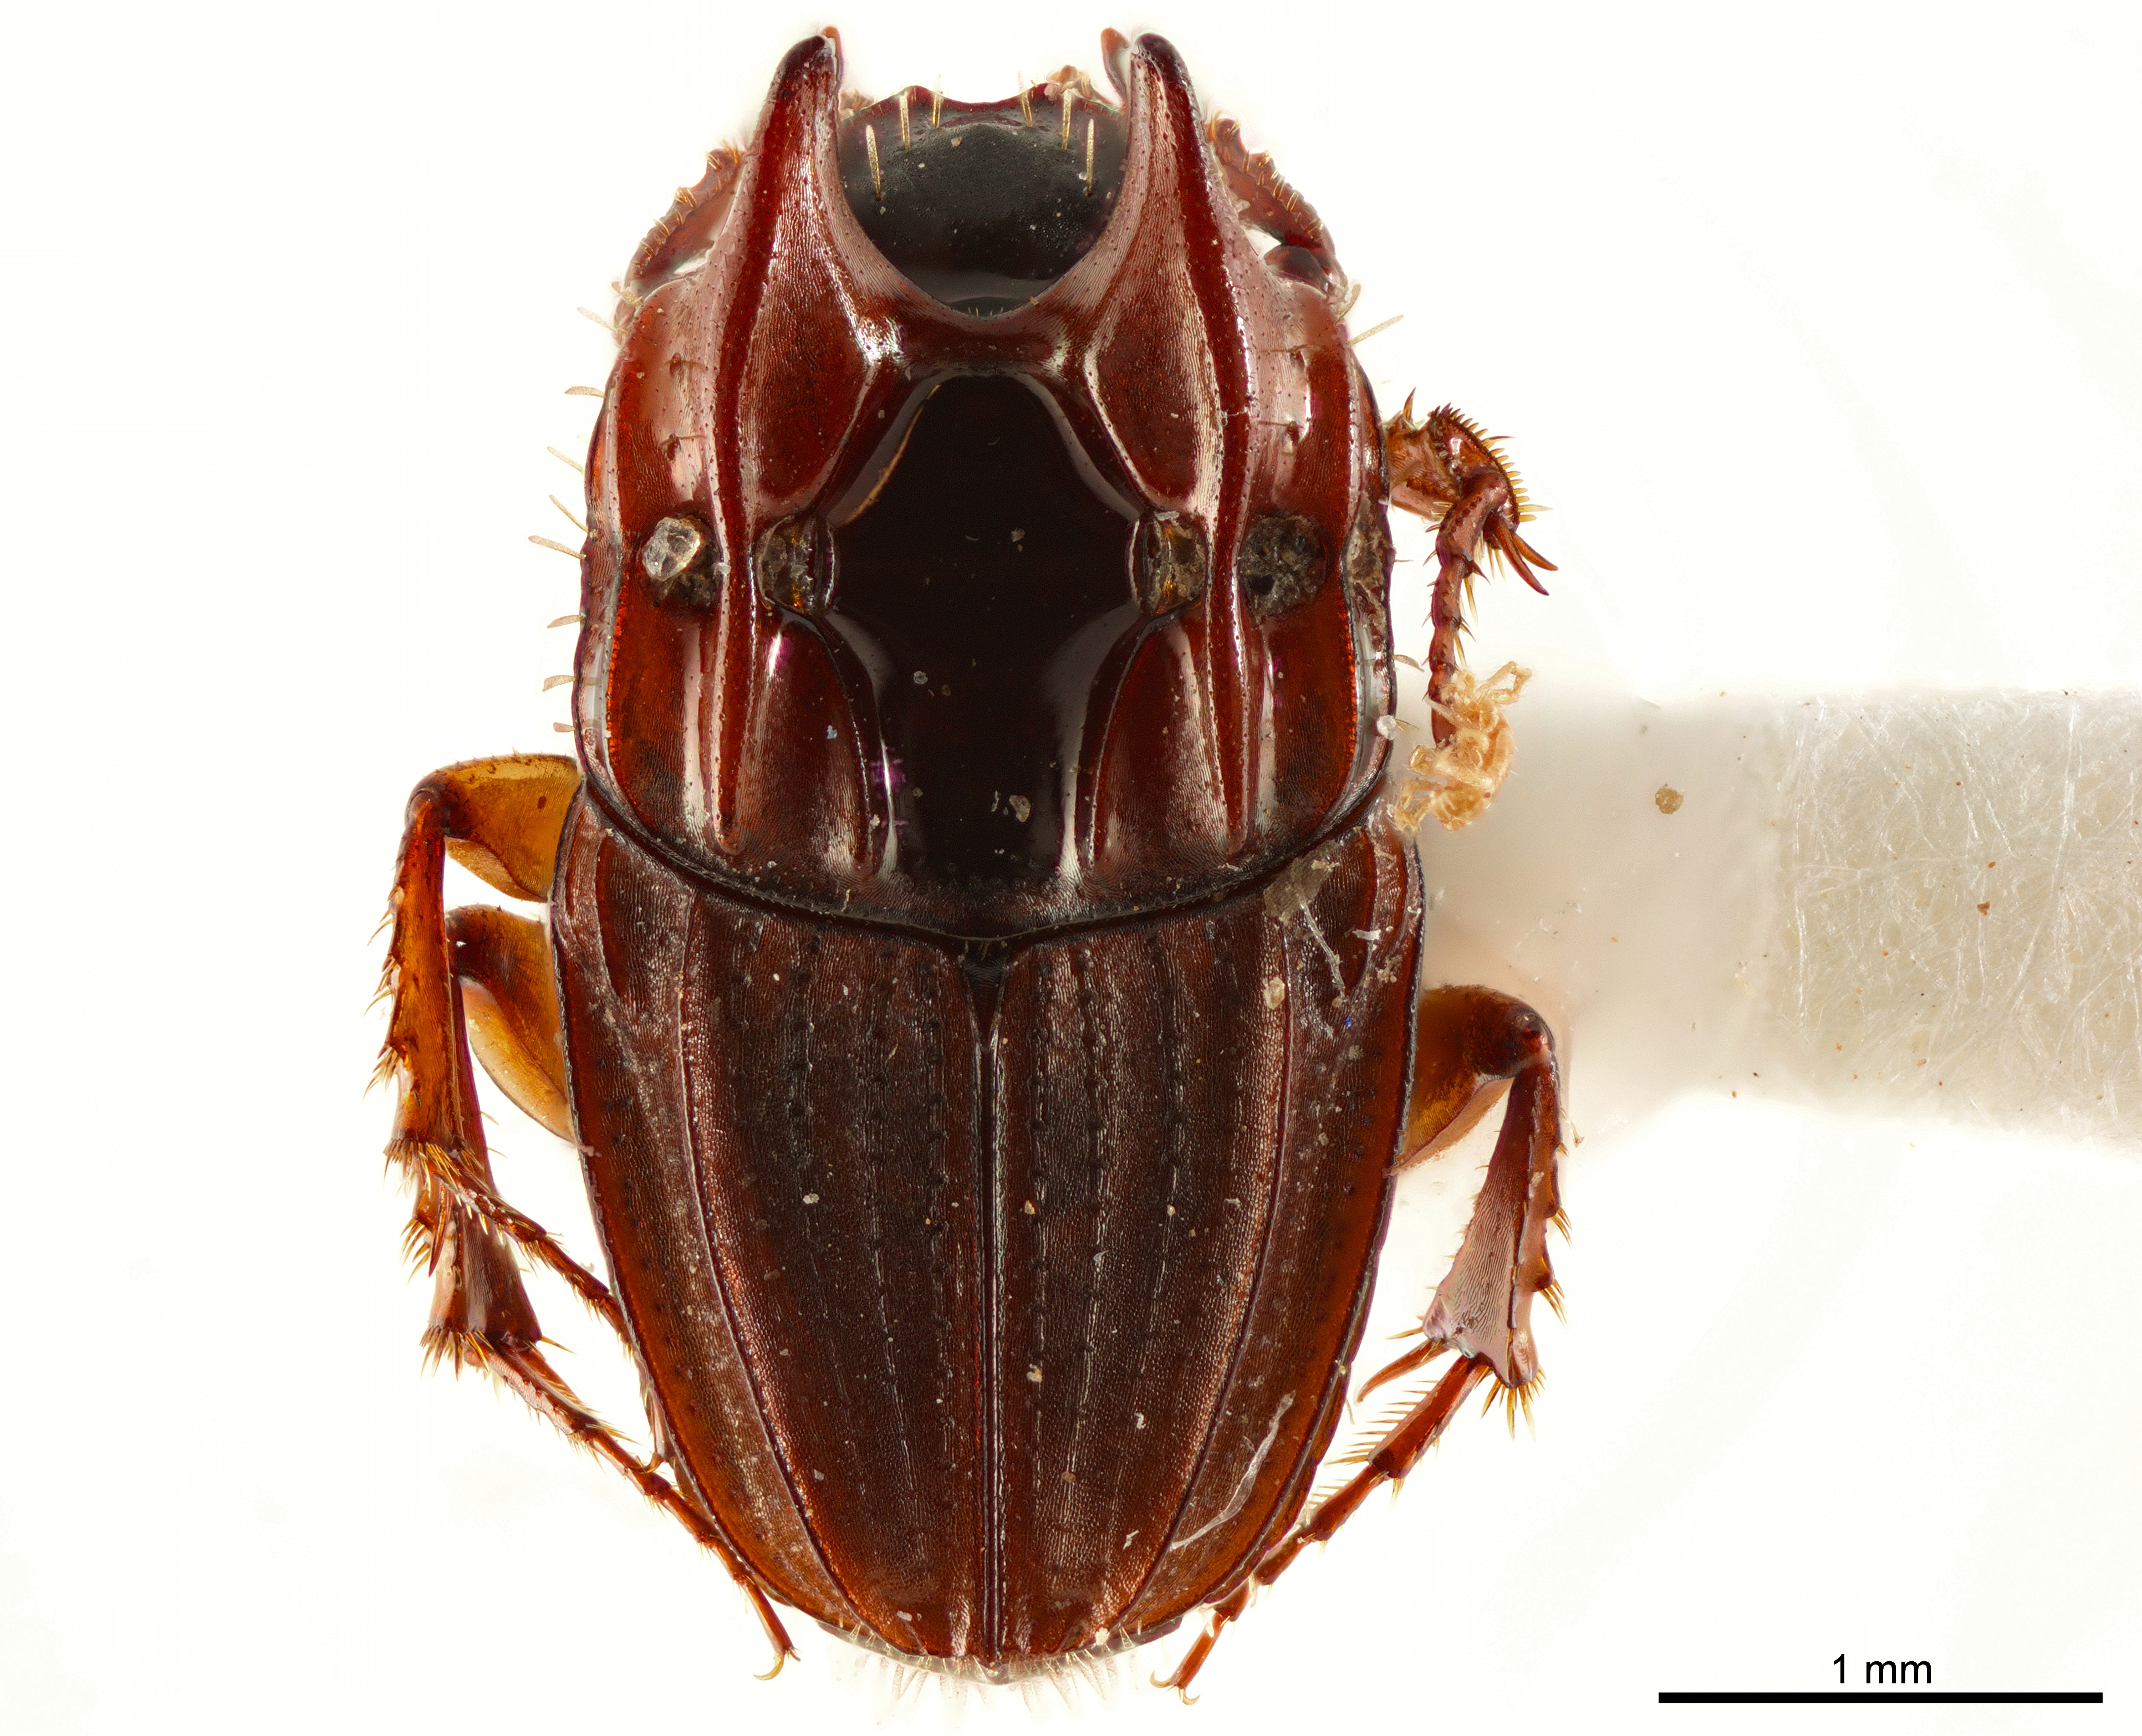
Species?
Drepanocerus abyssinicus
